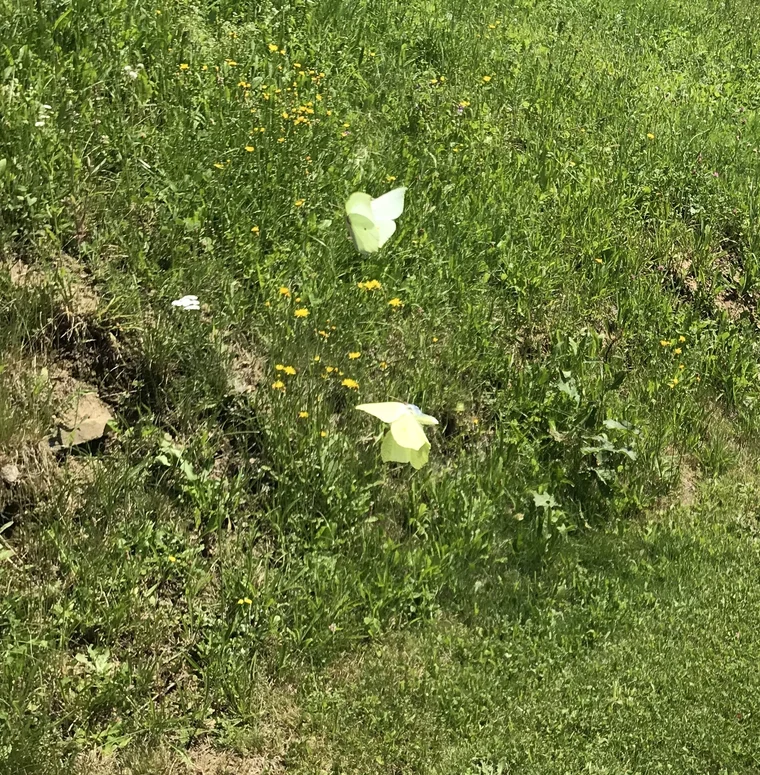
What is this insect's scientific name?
Gonepteryx rhamni
